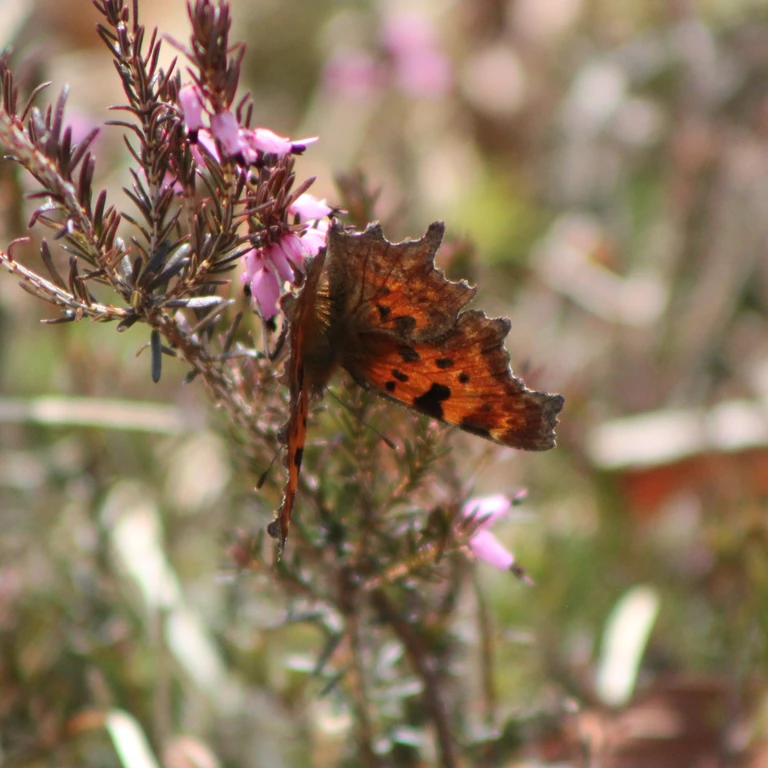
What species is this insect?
Polygonia c-album
